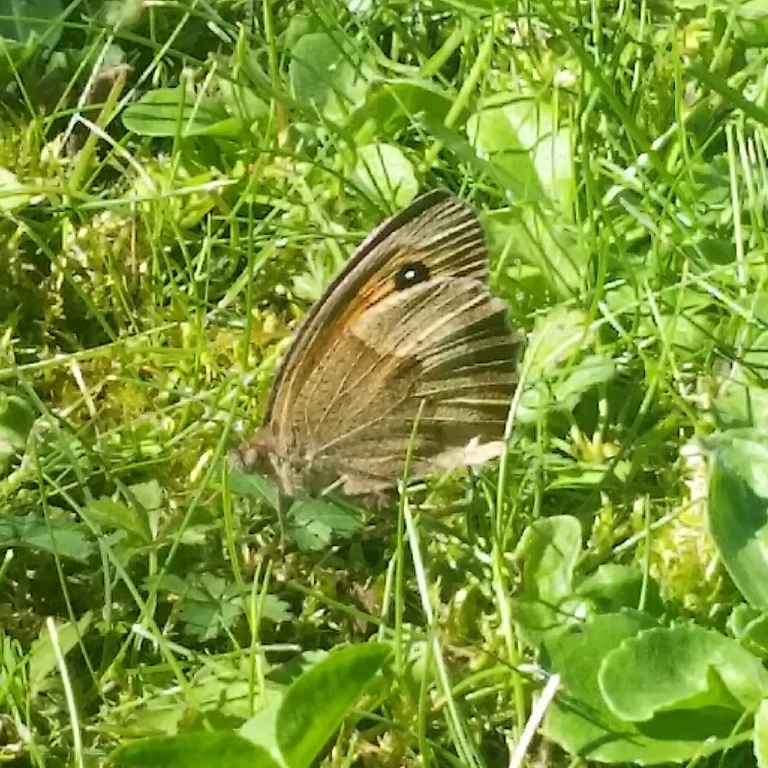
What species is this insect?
Maniola jurtina
